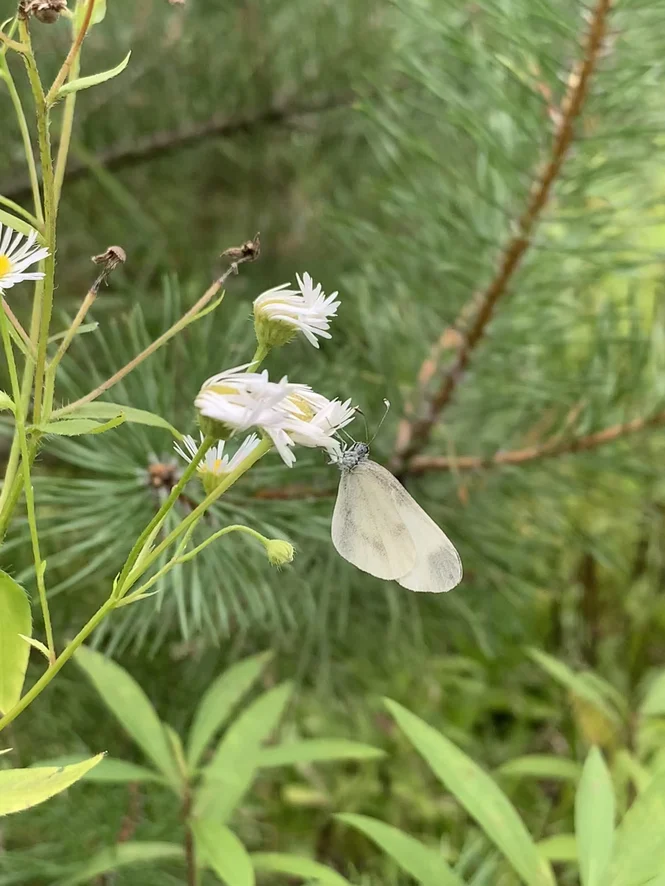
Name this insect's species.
Leptidea sinapis/juvernica
